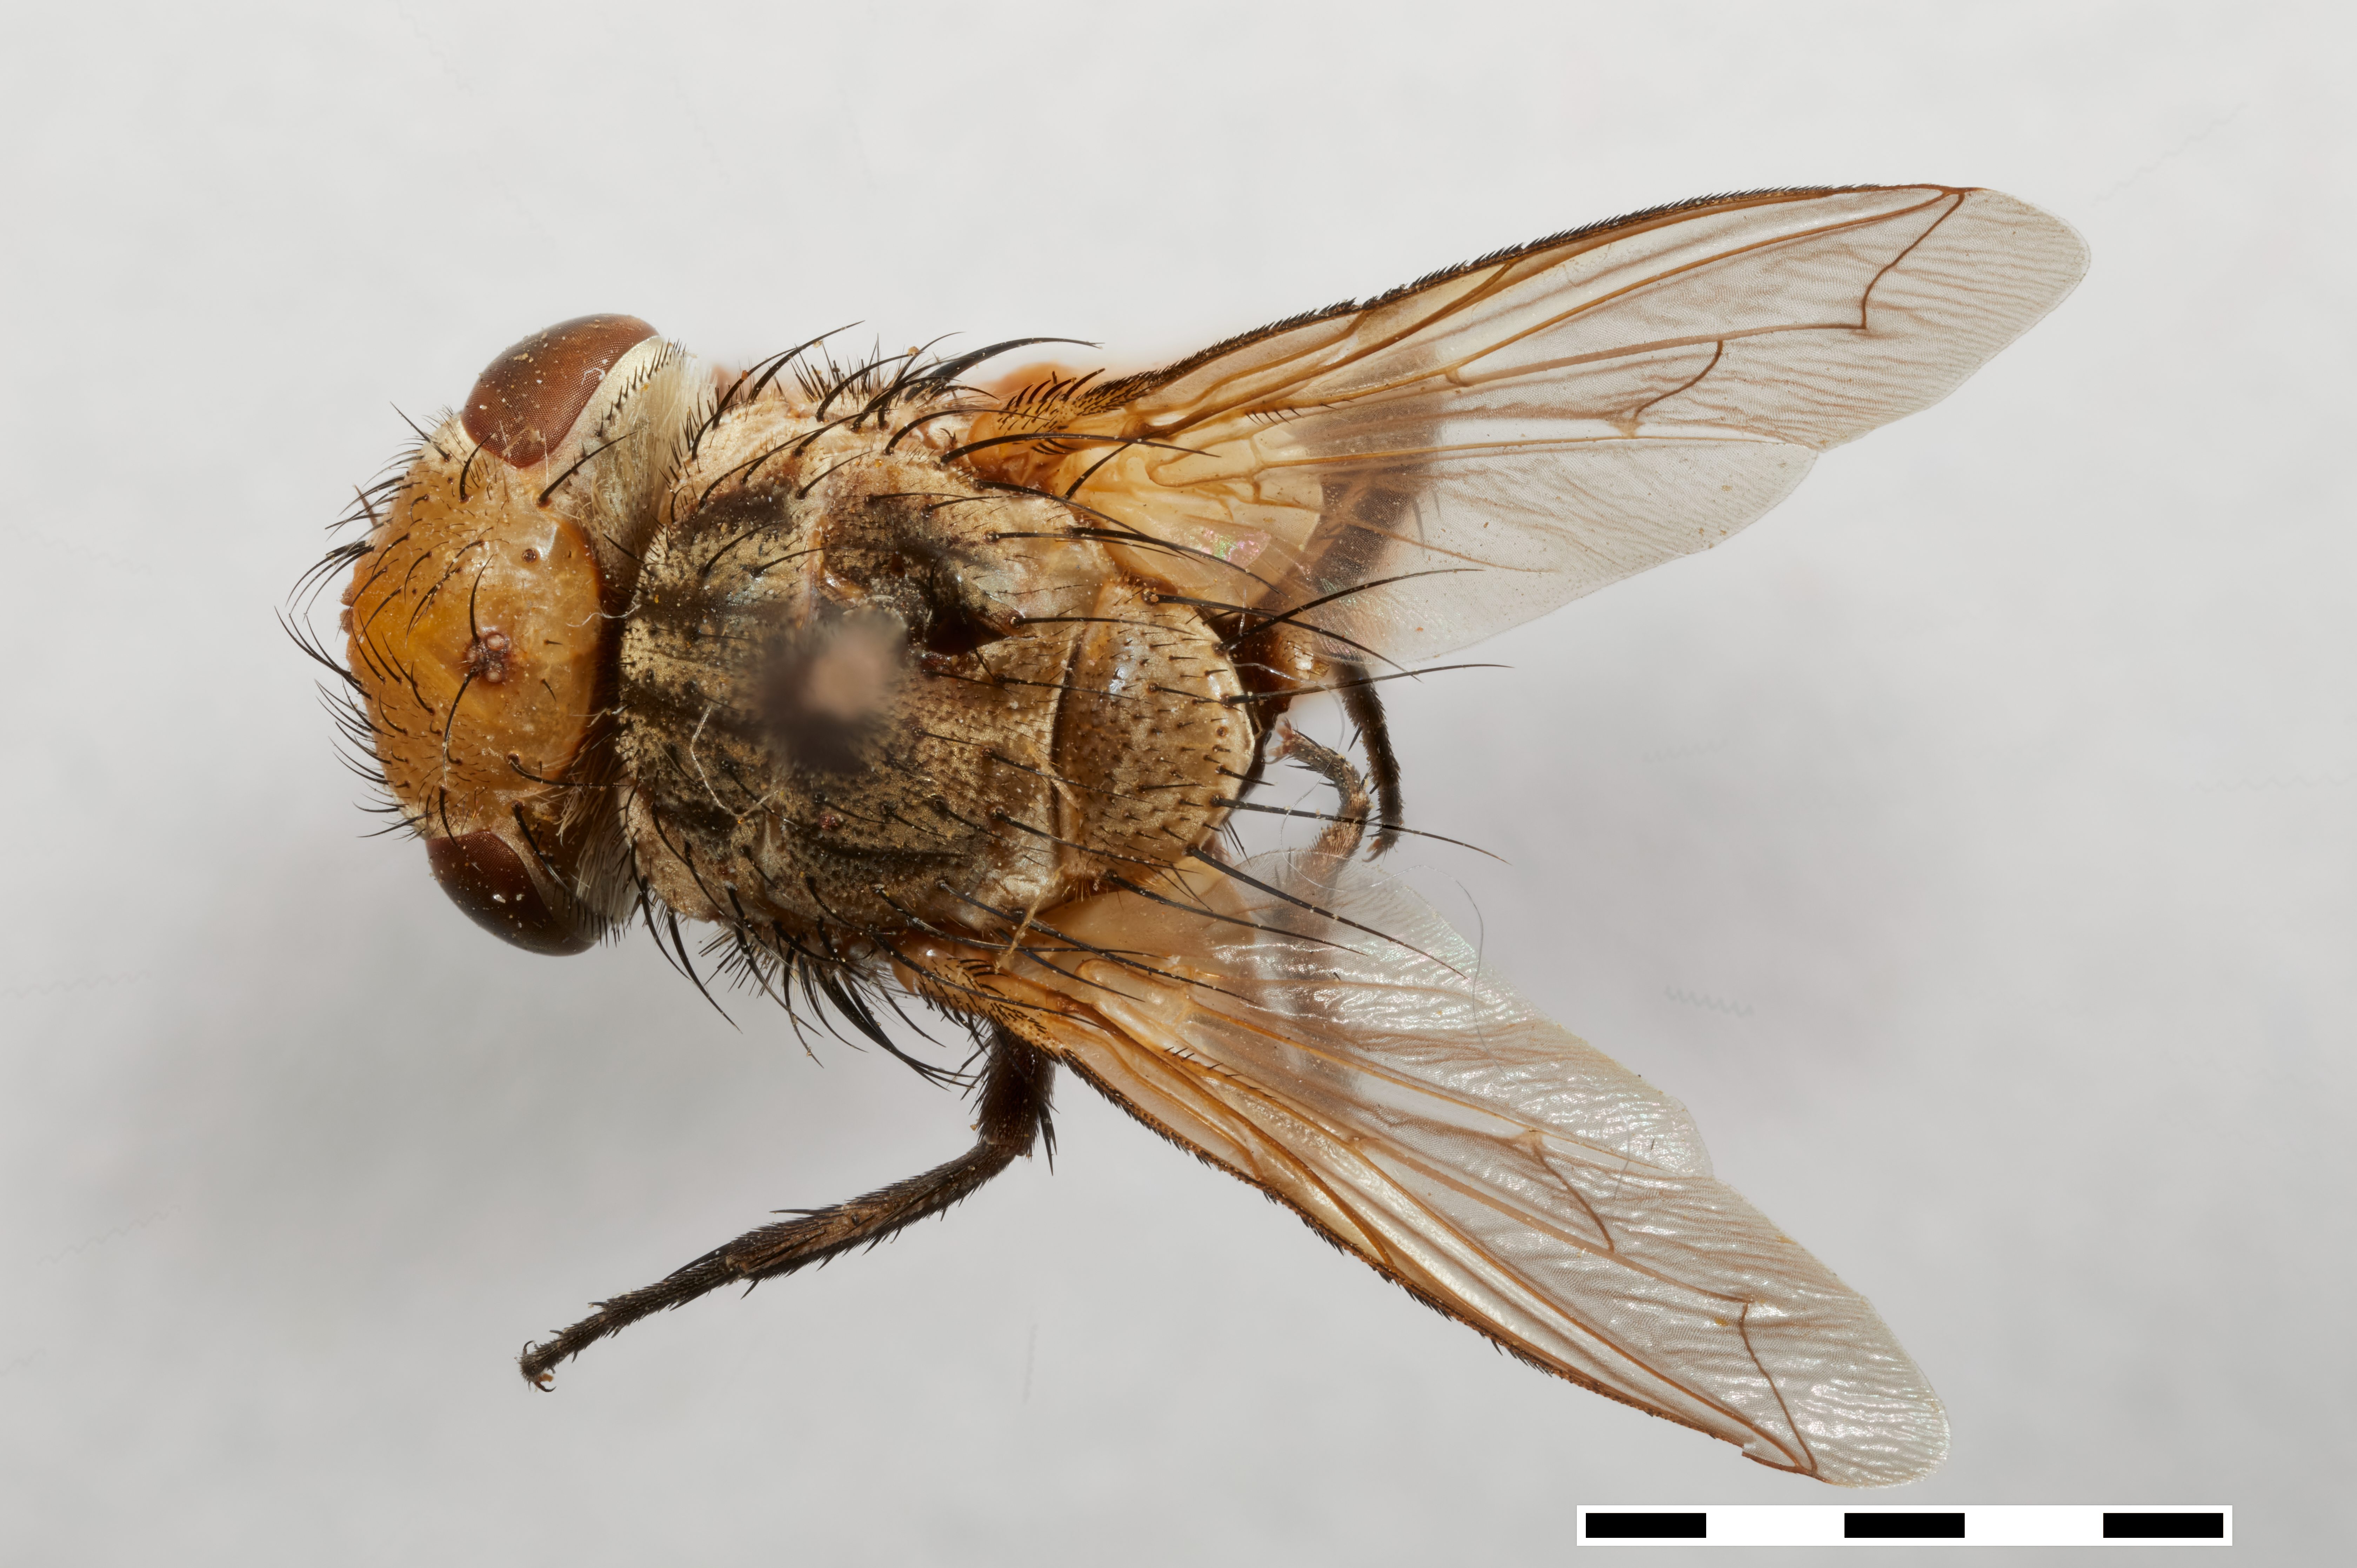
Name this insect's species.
Salmacia peruviana
